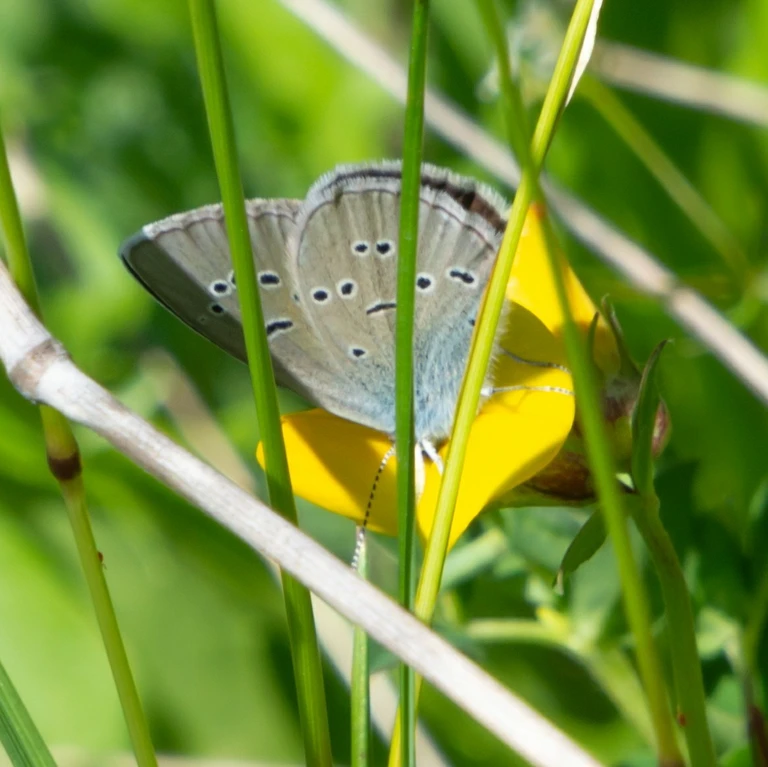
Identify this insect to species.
Cyaniris semiargus
